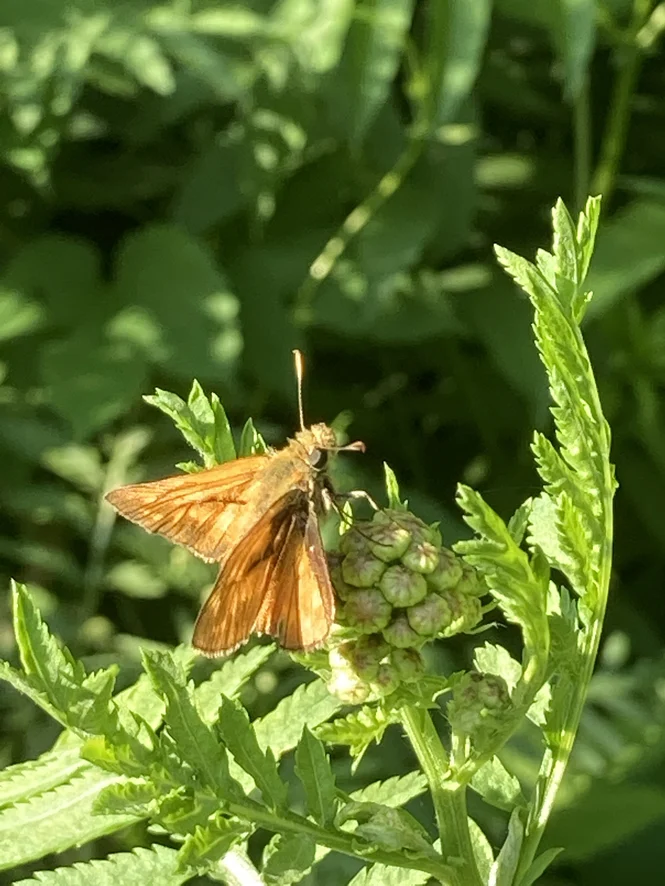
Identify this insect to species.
Ochlodes sylvanus (also Ochlodes venata)
